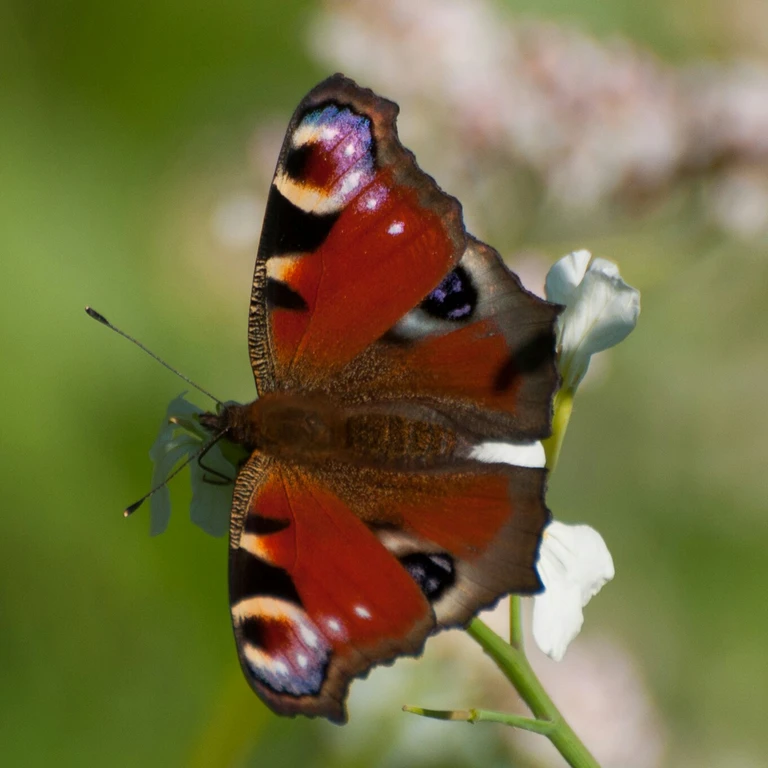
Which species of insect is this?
Aglais io
